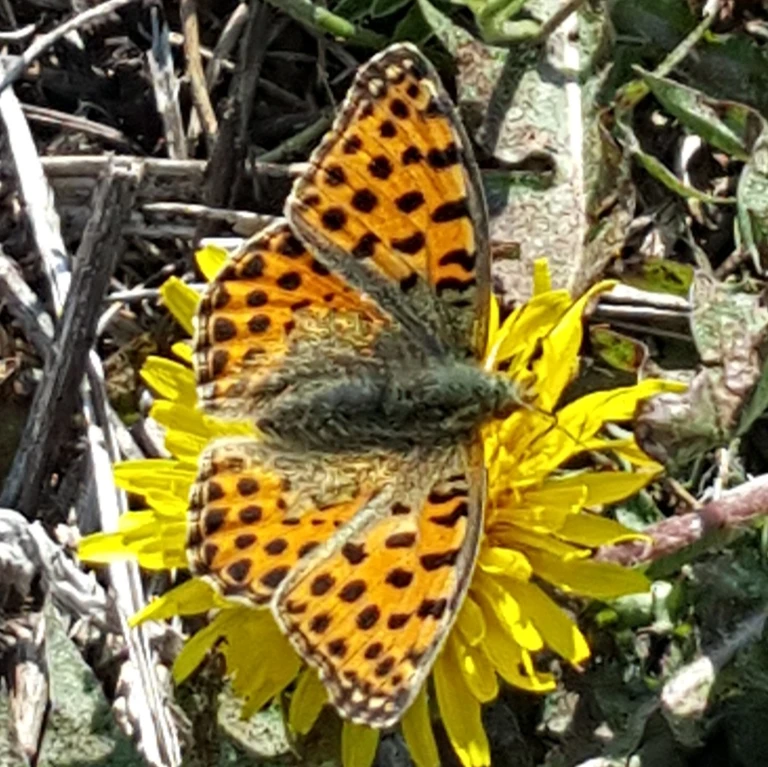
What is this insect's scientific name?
Issoria lathonia
